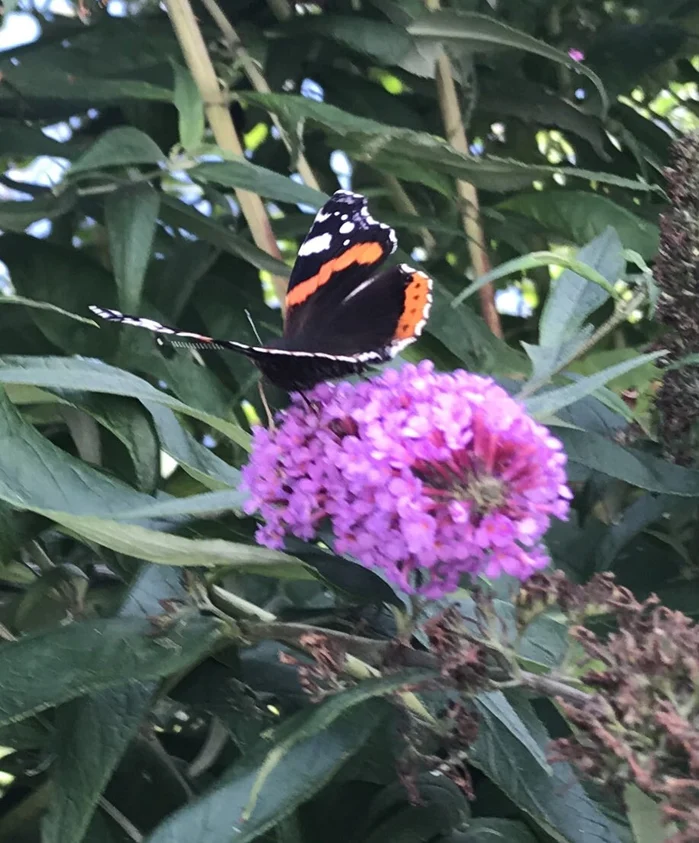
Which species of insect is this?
Vanessa atalanta
